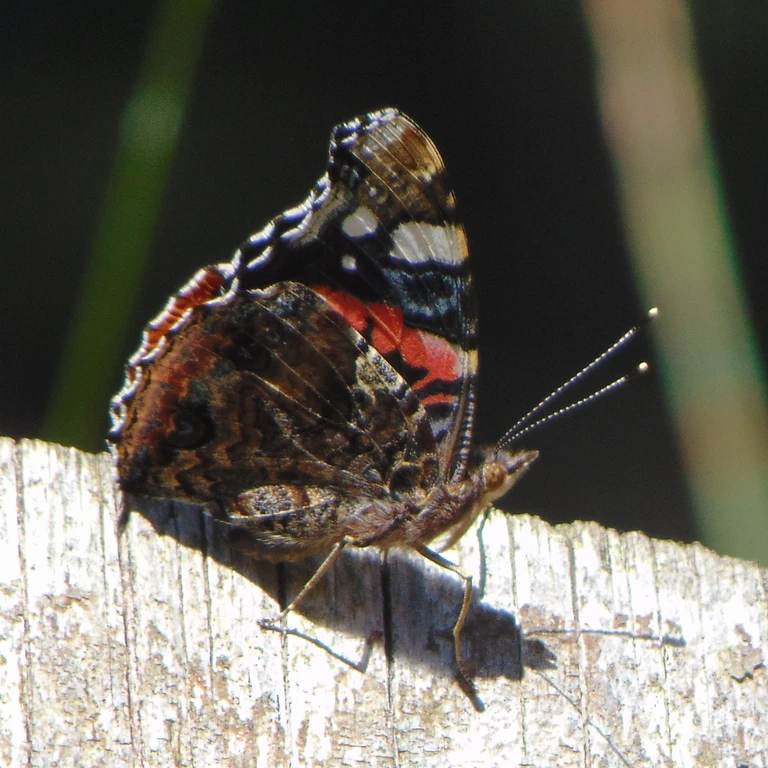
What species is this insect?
Vanessa atalanta
